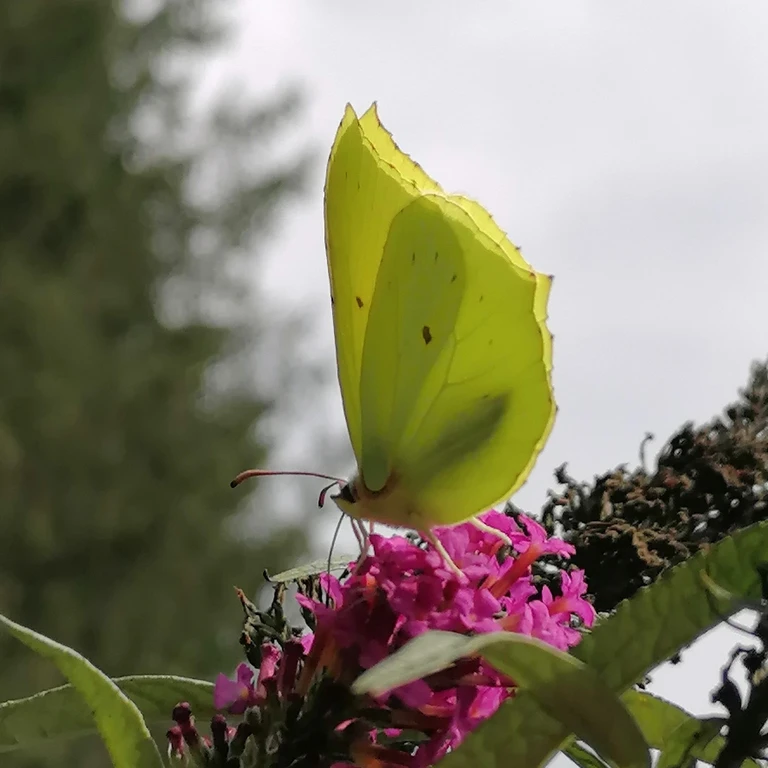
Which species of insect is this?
Gonepteryx rhamni
